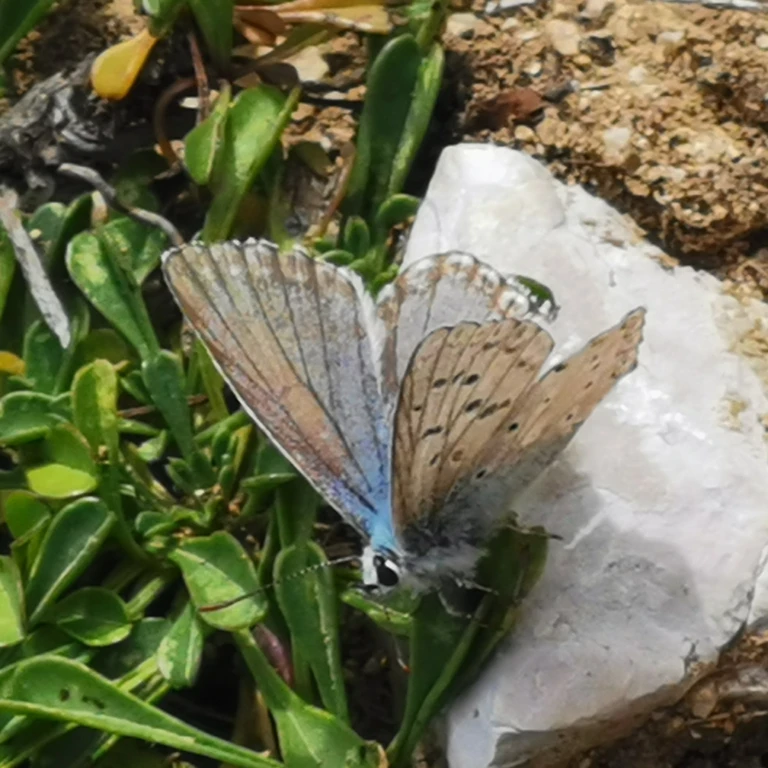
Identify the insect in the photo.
Lysandra coridon
